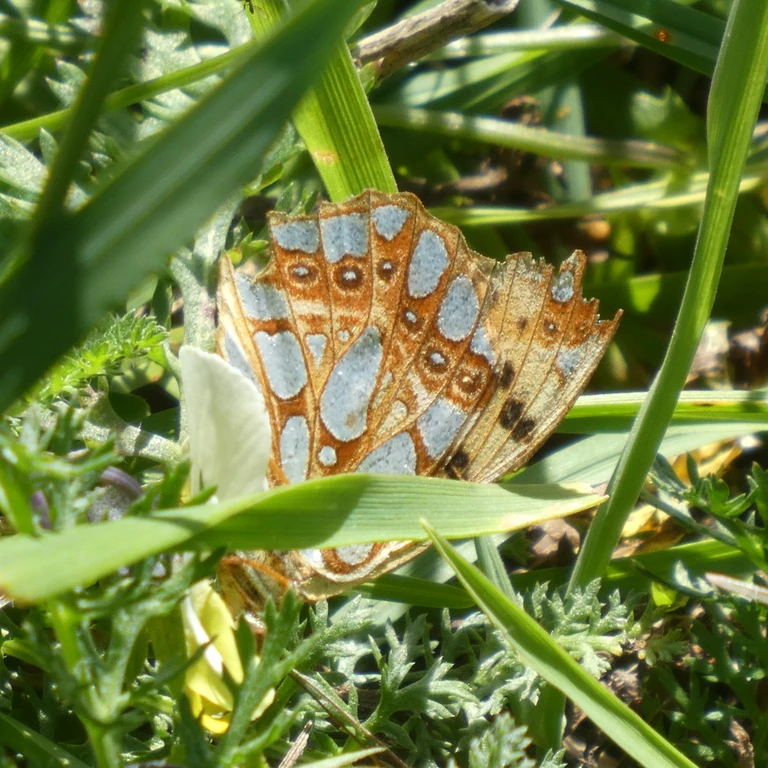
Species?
Issoria lathonia
